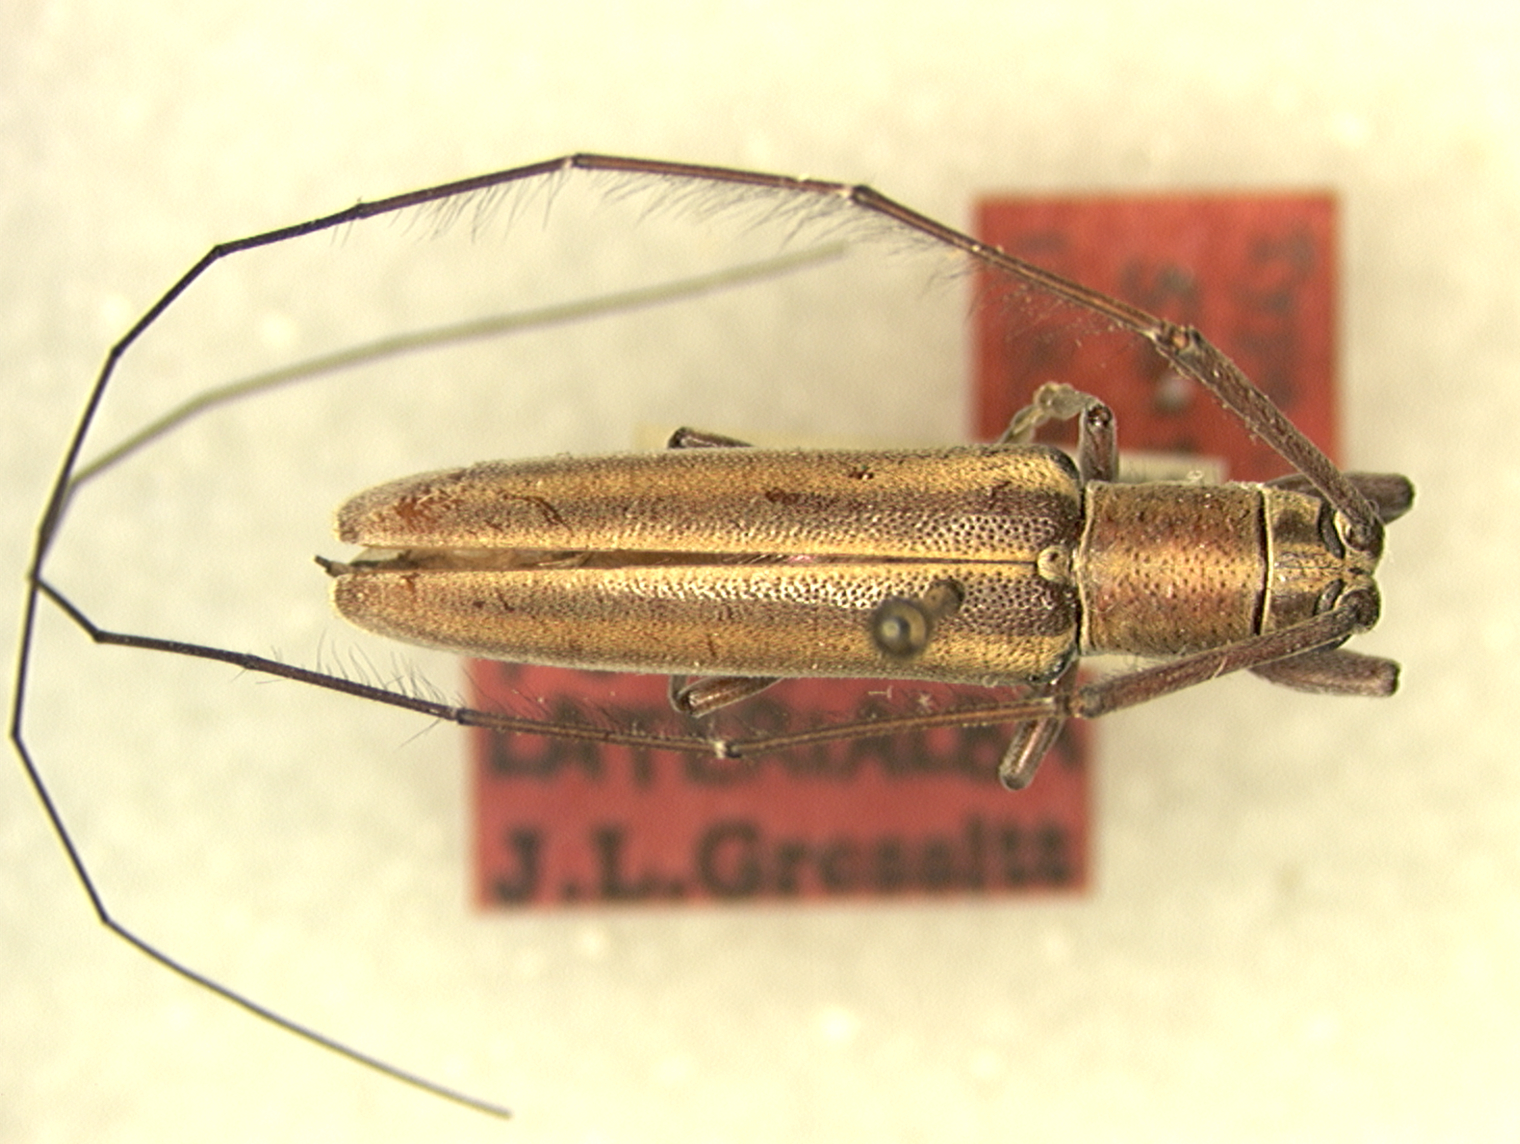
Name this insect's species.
Pothyne laterialba
